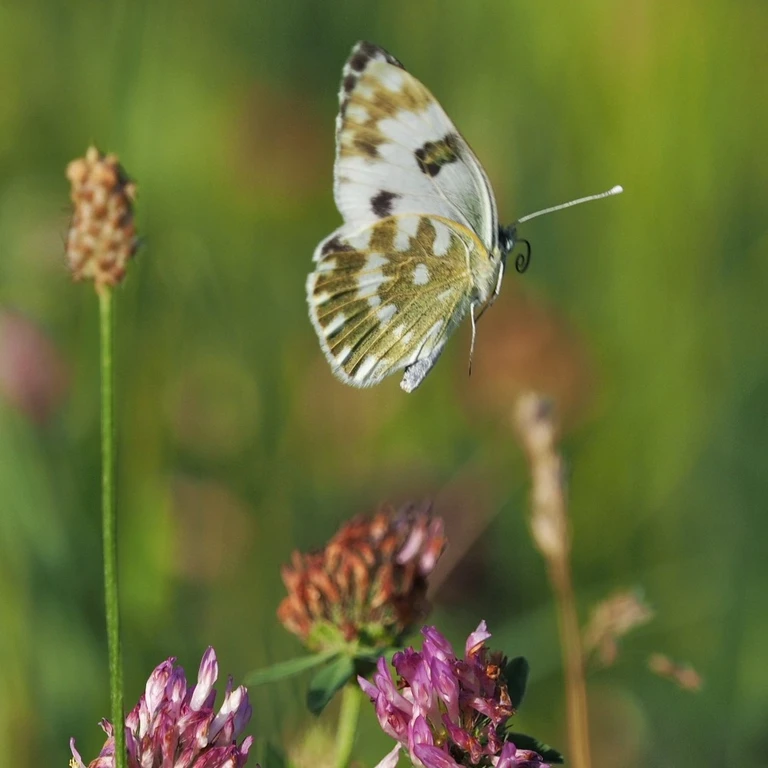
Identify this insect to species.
Pontia edusa
